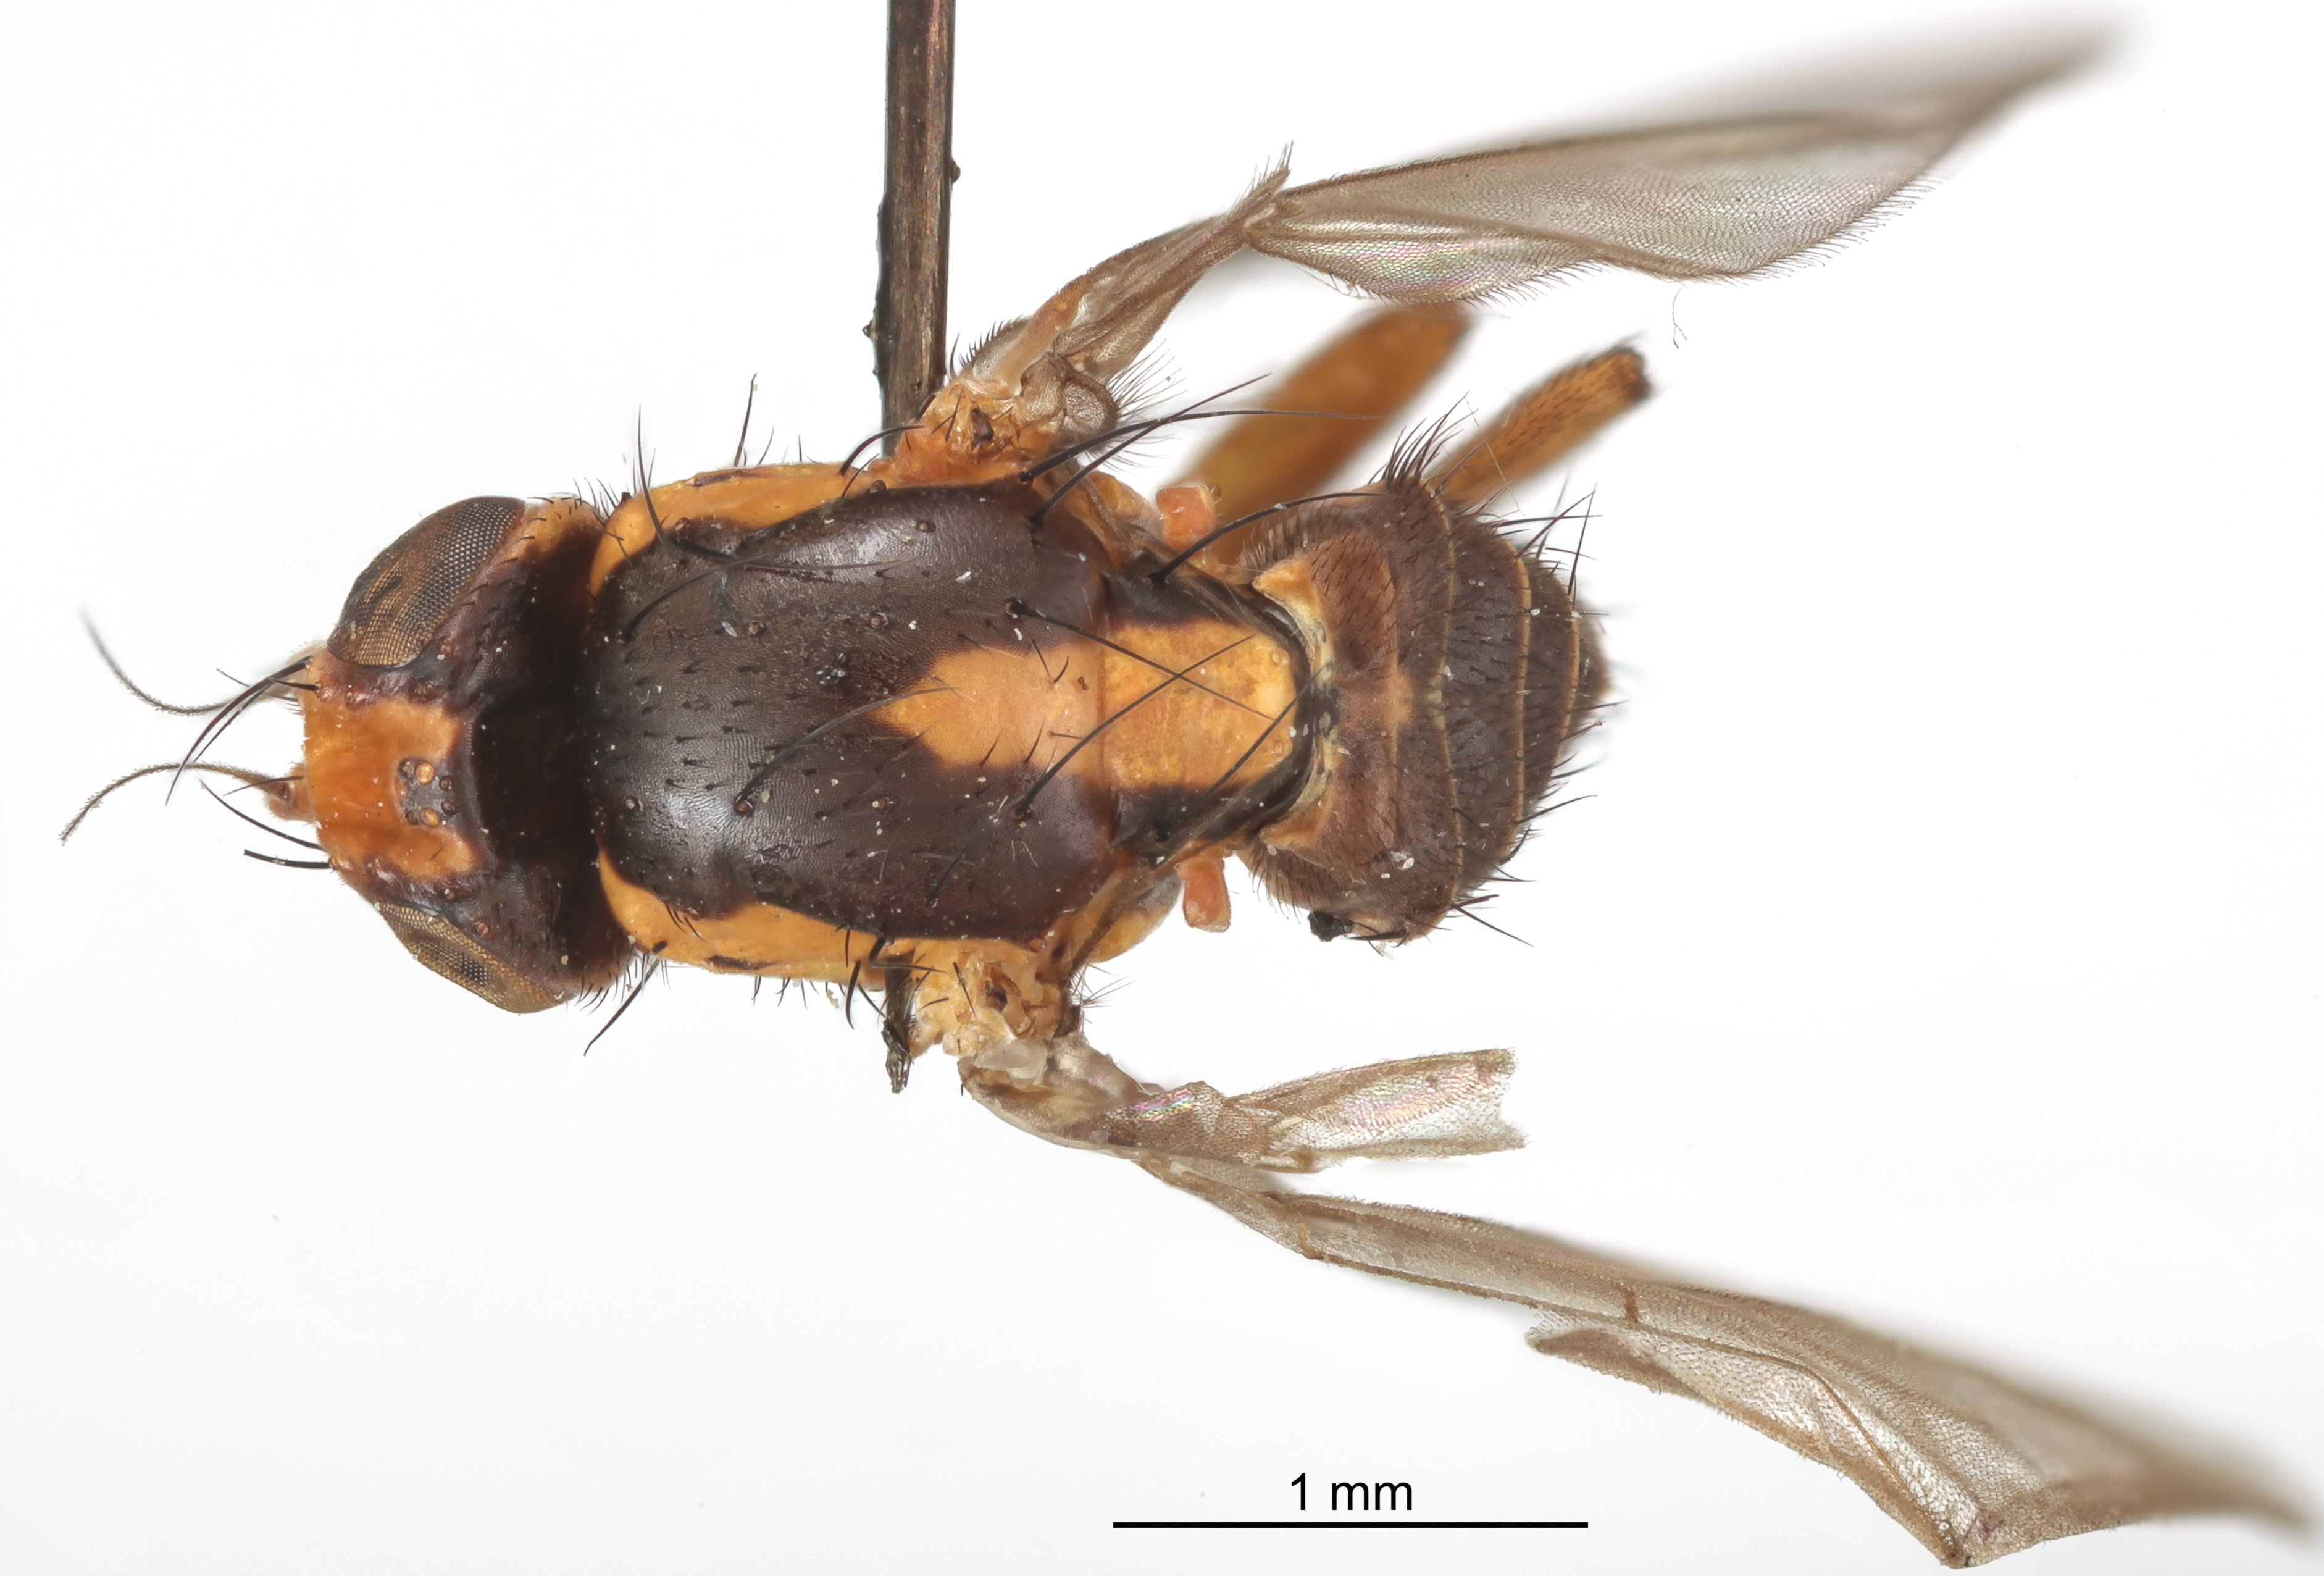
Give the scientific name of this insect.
Agromyza ecuadorensis
